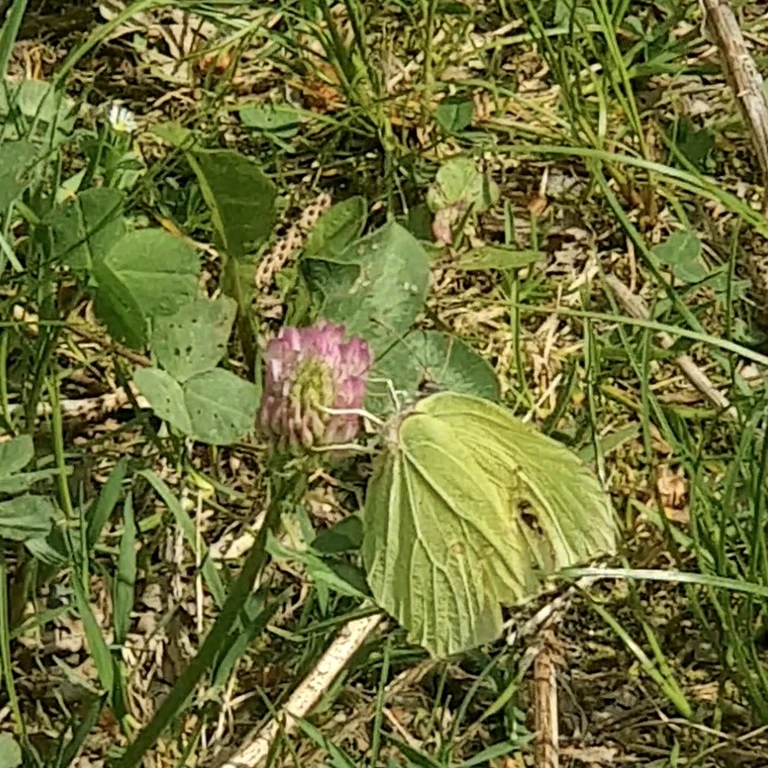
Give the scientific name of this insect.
Gonepteryx rhamni
